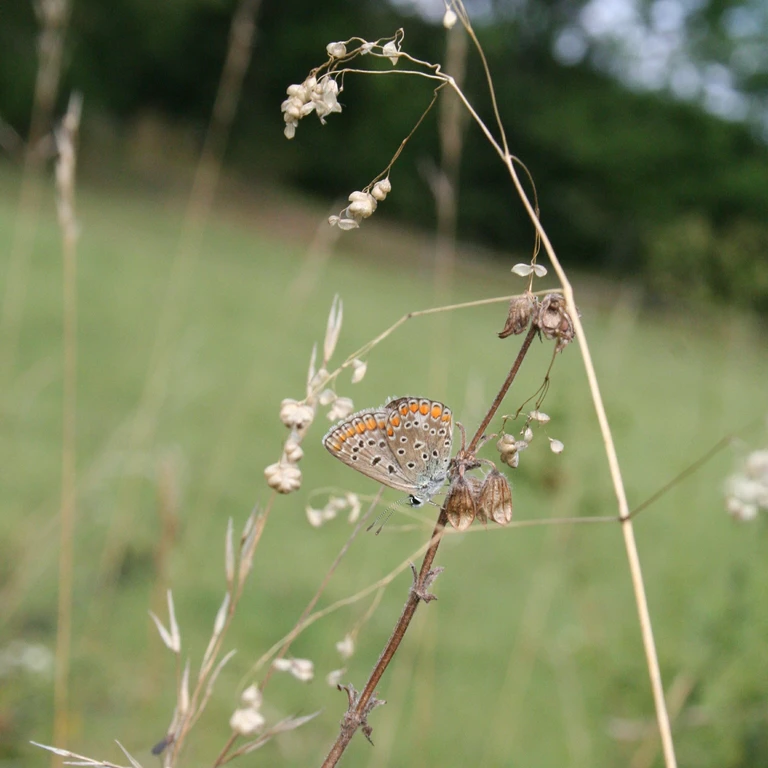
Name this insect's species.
Polyommatus icarus
